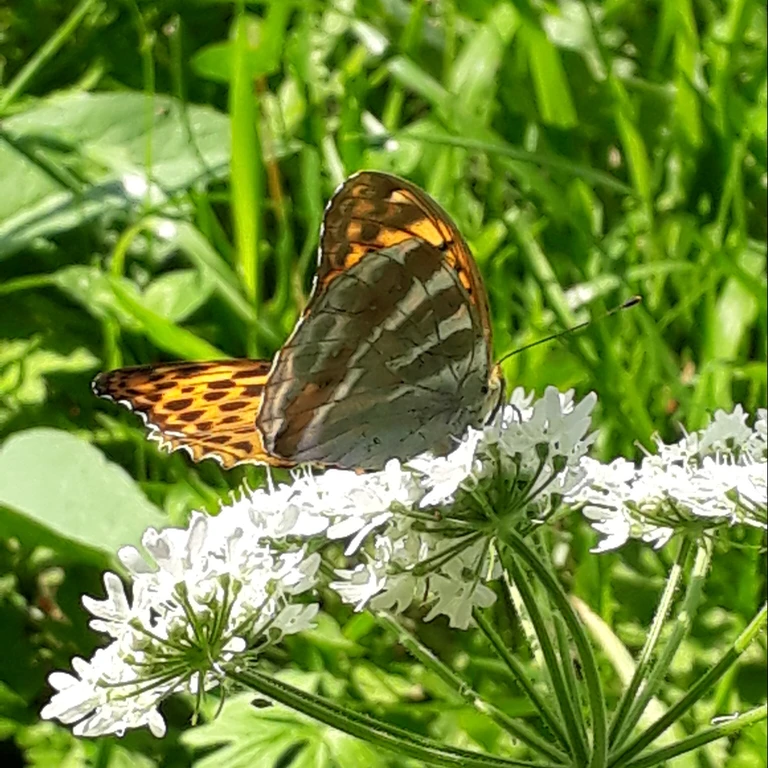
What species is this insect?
Argynnis paphia
